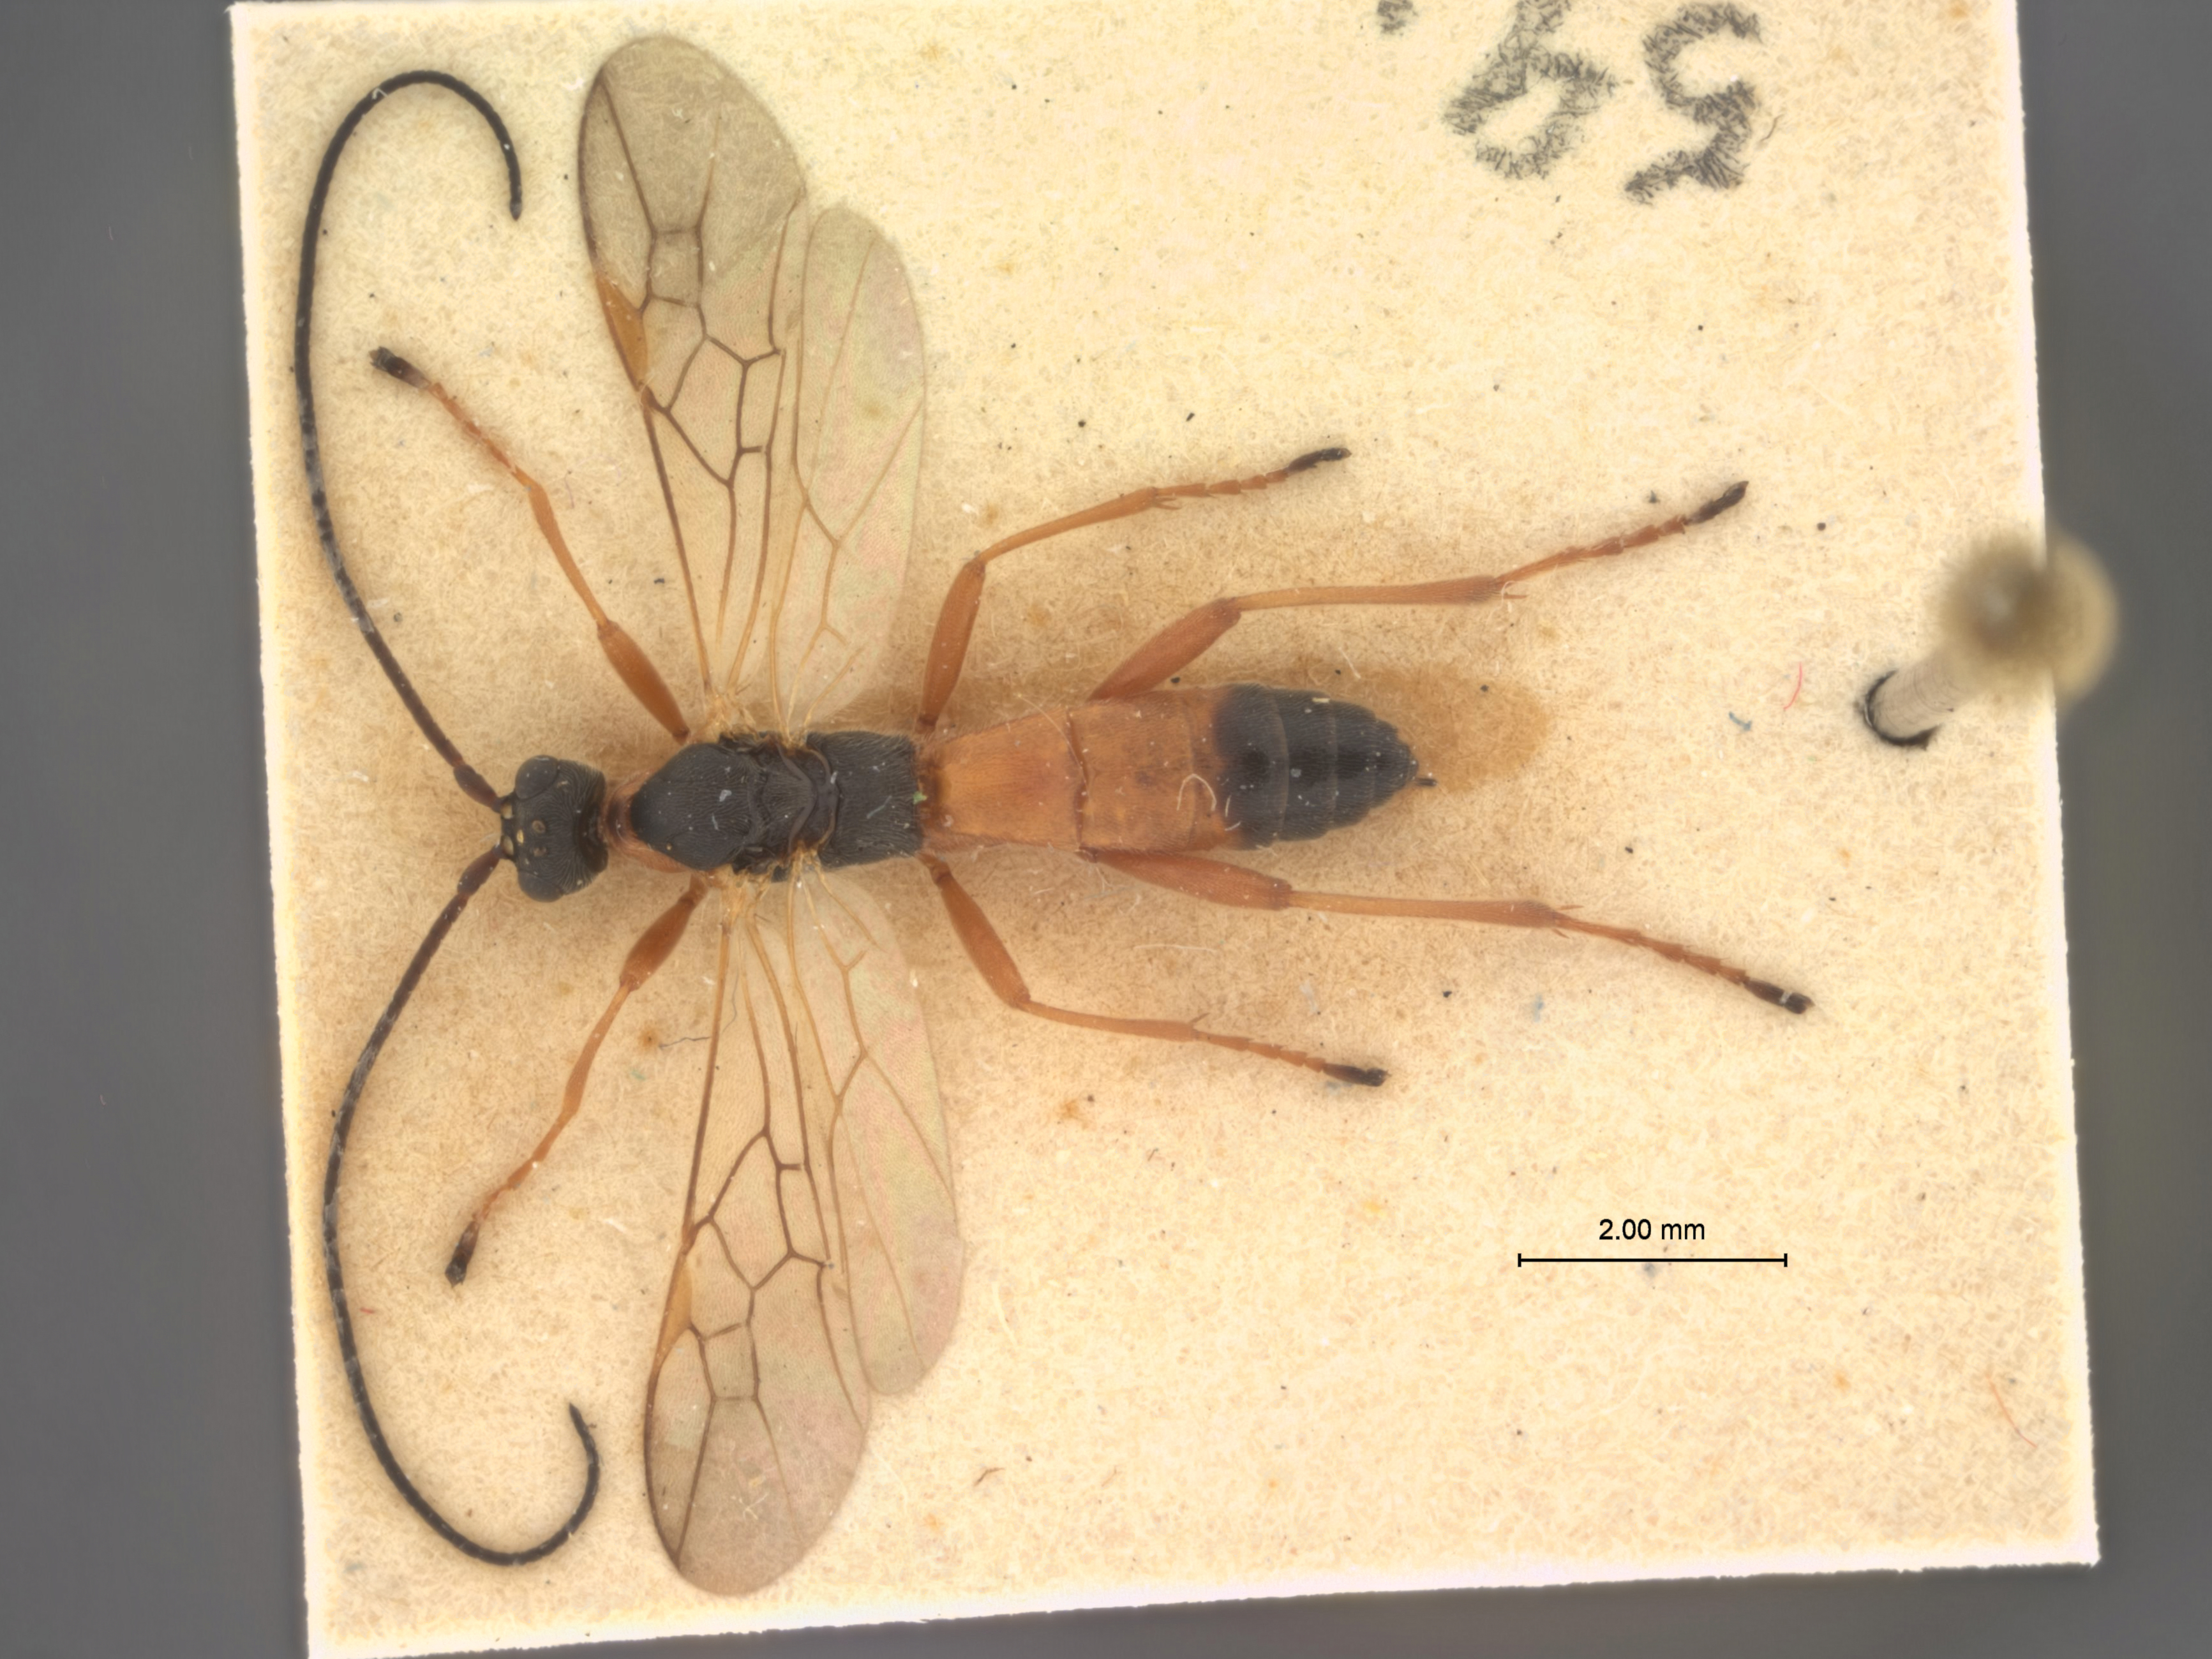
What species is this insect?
Rogas heterostigma
